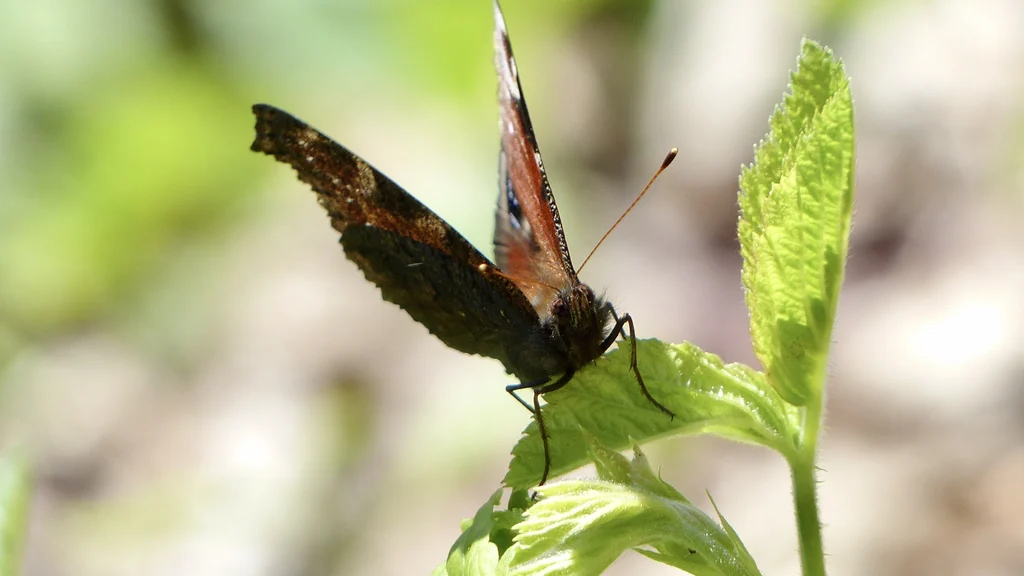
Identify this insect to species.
Aglais io
